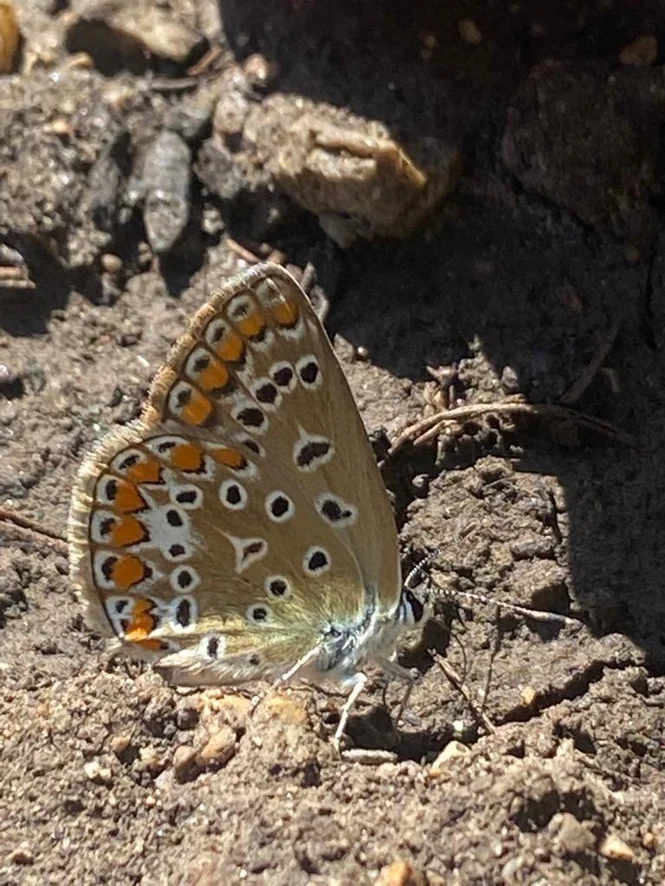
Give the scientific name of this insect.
Polyommatus icarus
